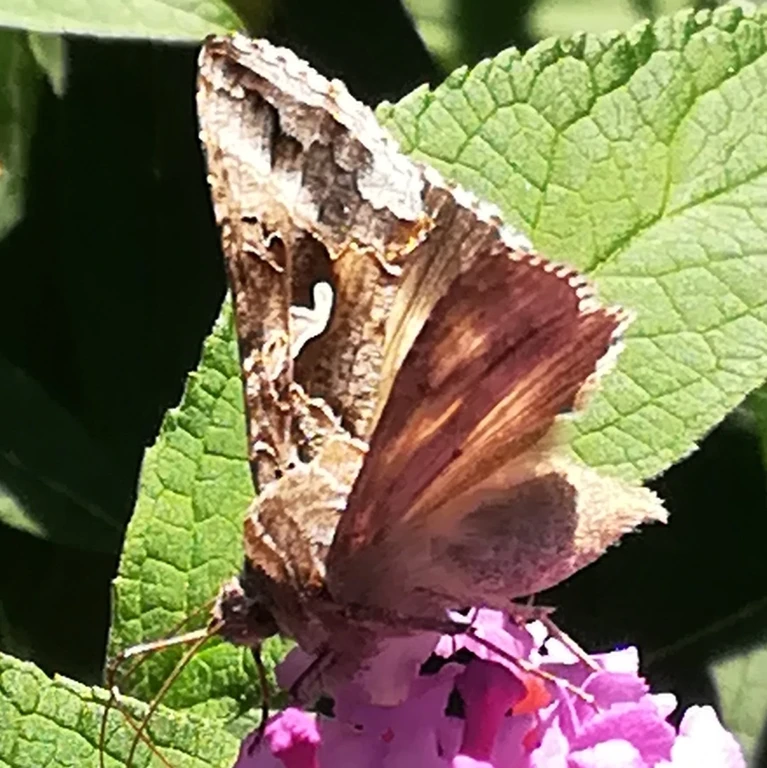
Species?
Autographa gamma
